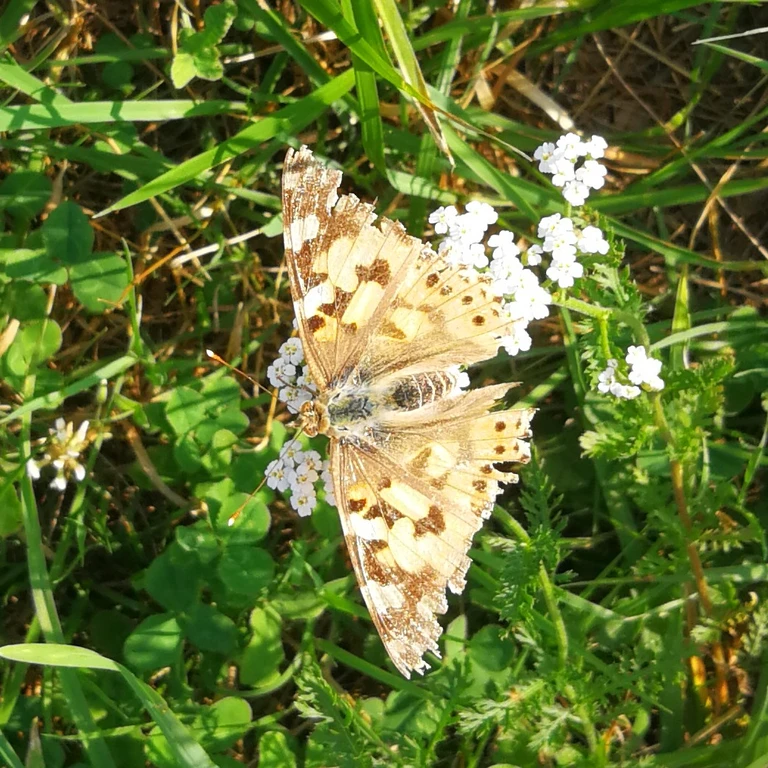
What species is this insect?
Vanessa cardui
